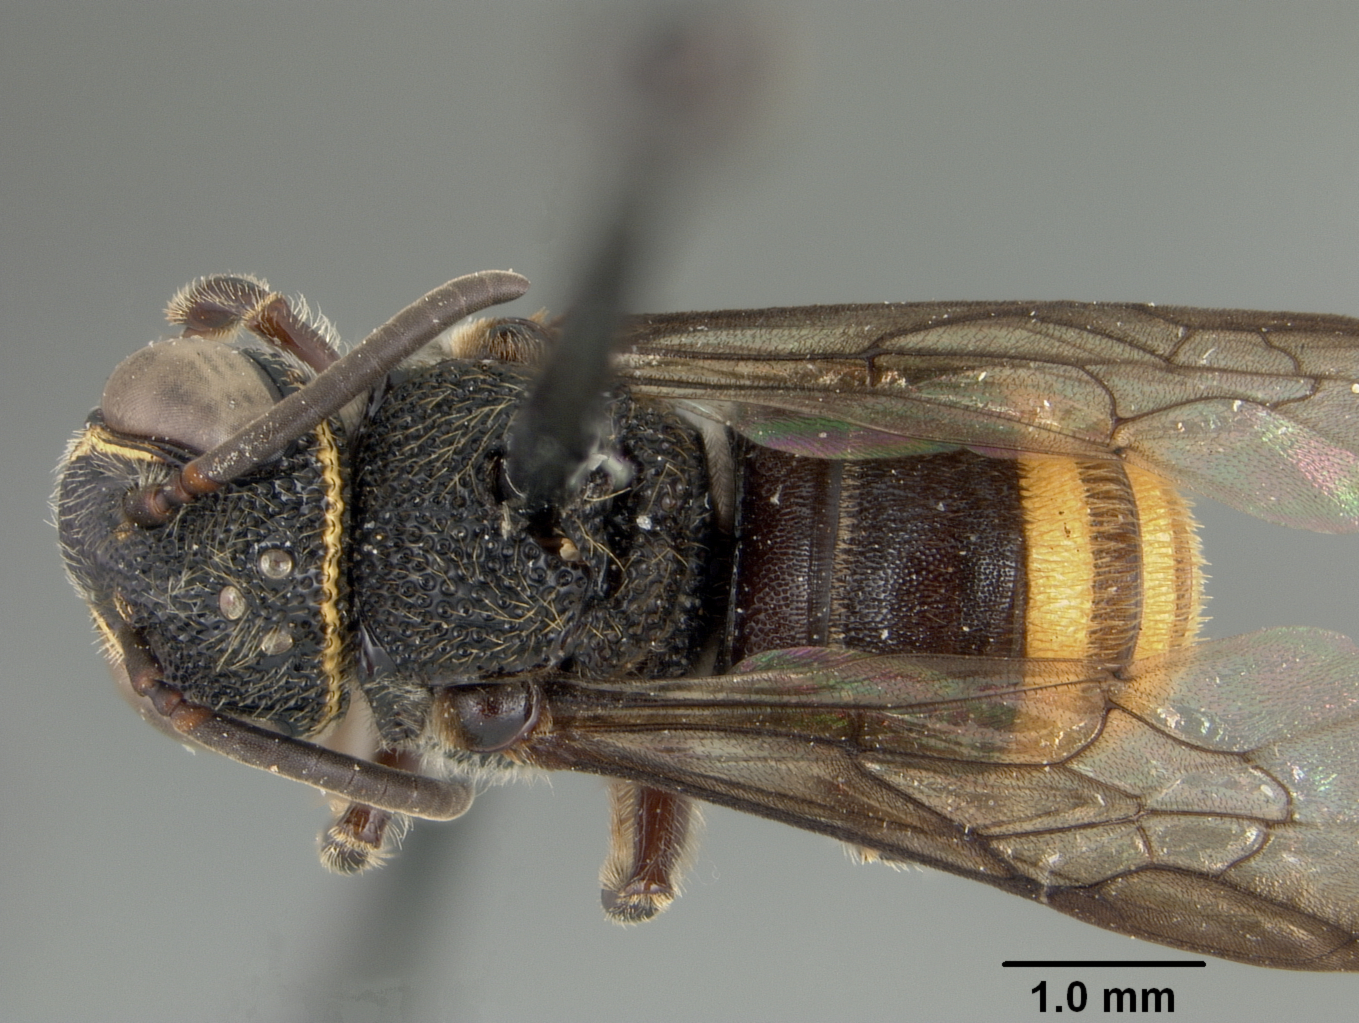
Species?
Dianthidium mapirense
